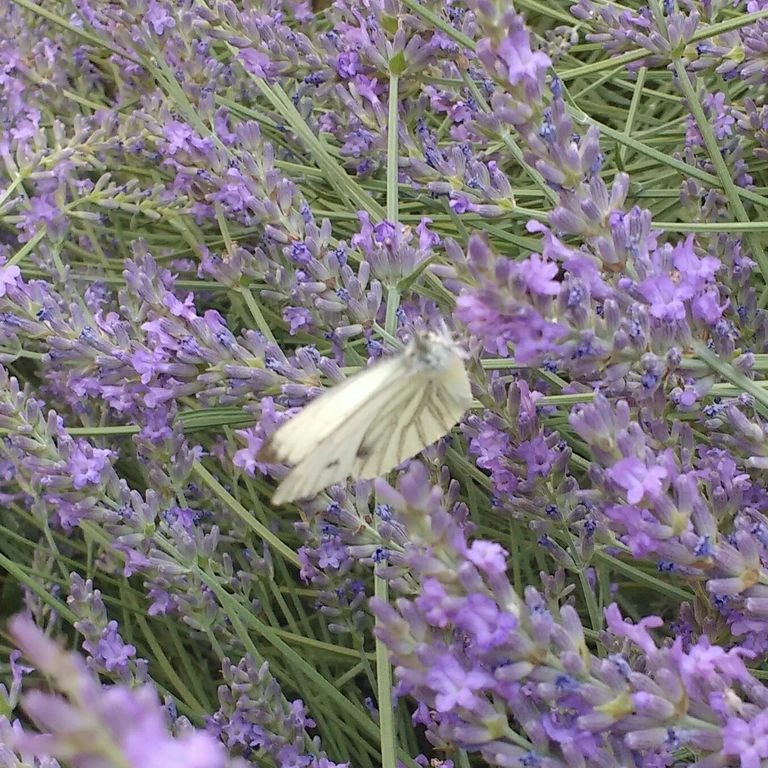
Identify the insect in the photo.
Pieris napi
